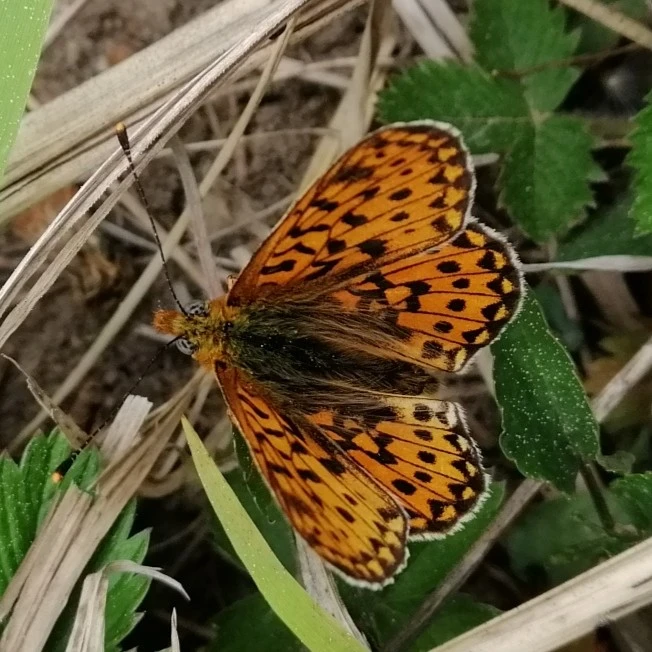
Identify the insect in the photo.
Boloria euphrosyne (also Clossiana euphrosyne)
